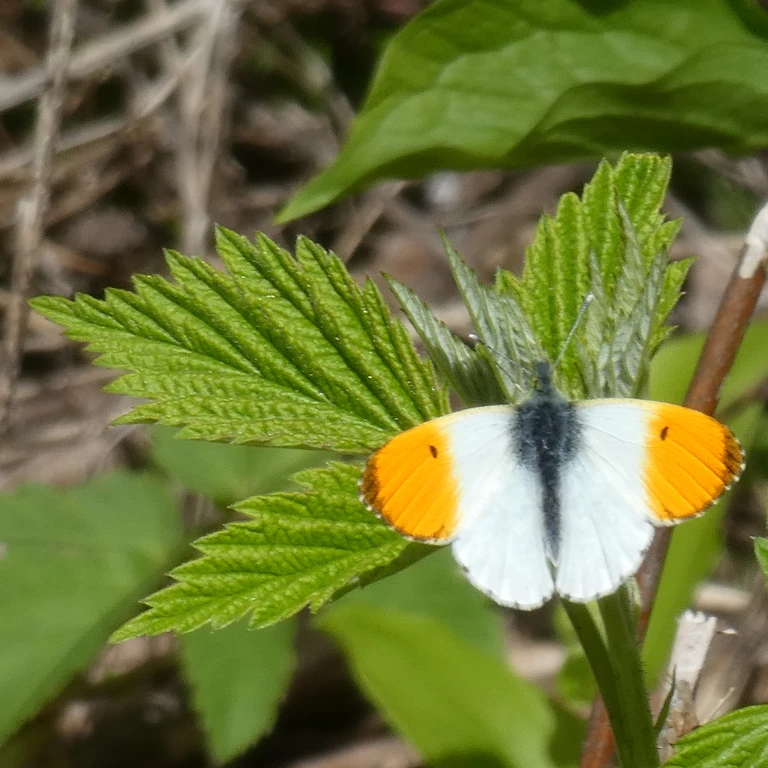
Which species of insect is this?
Anthocharis cardamines
